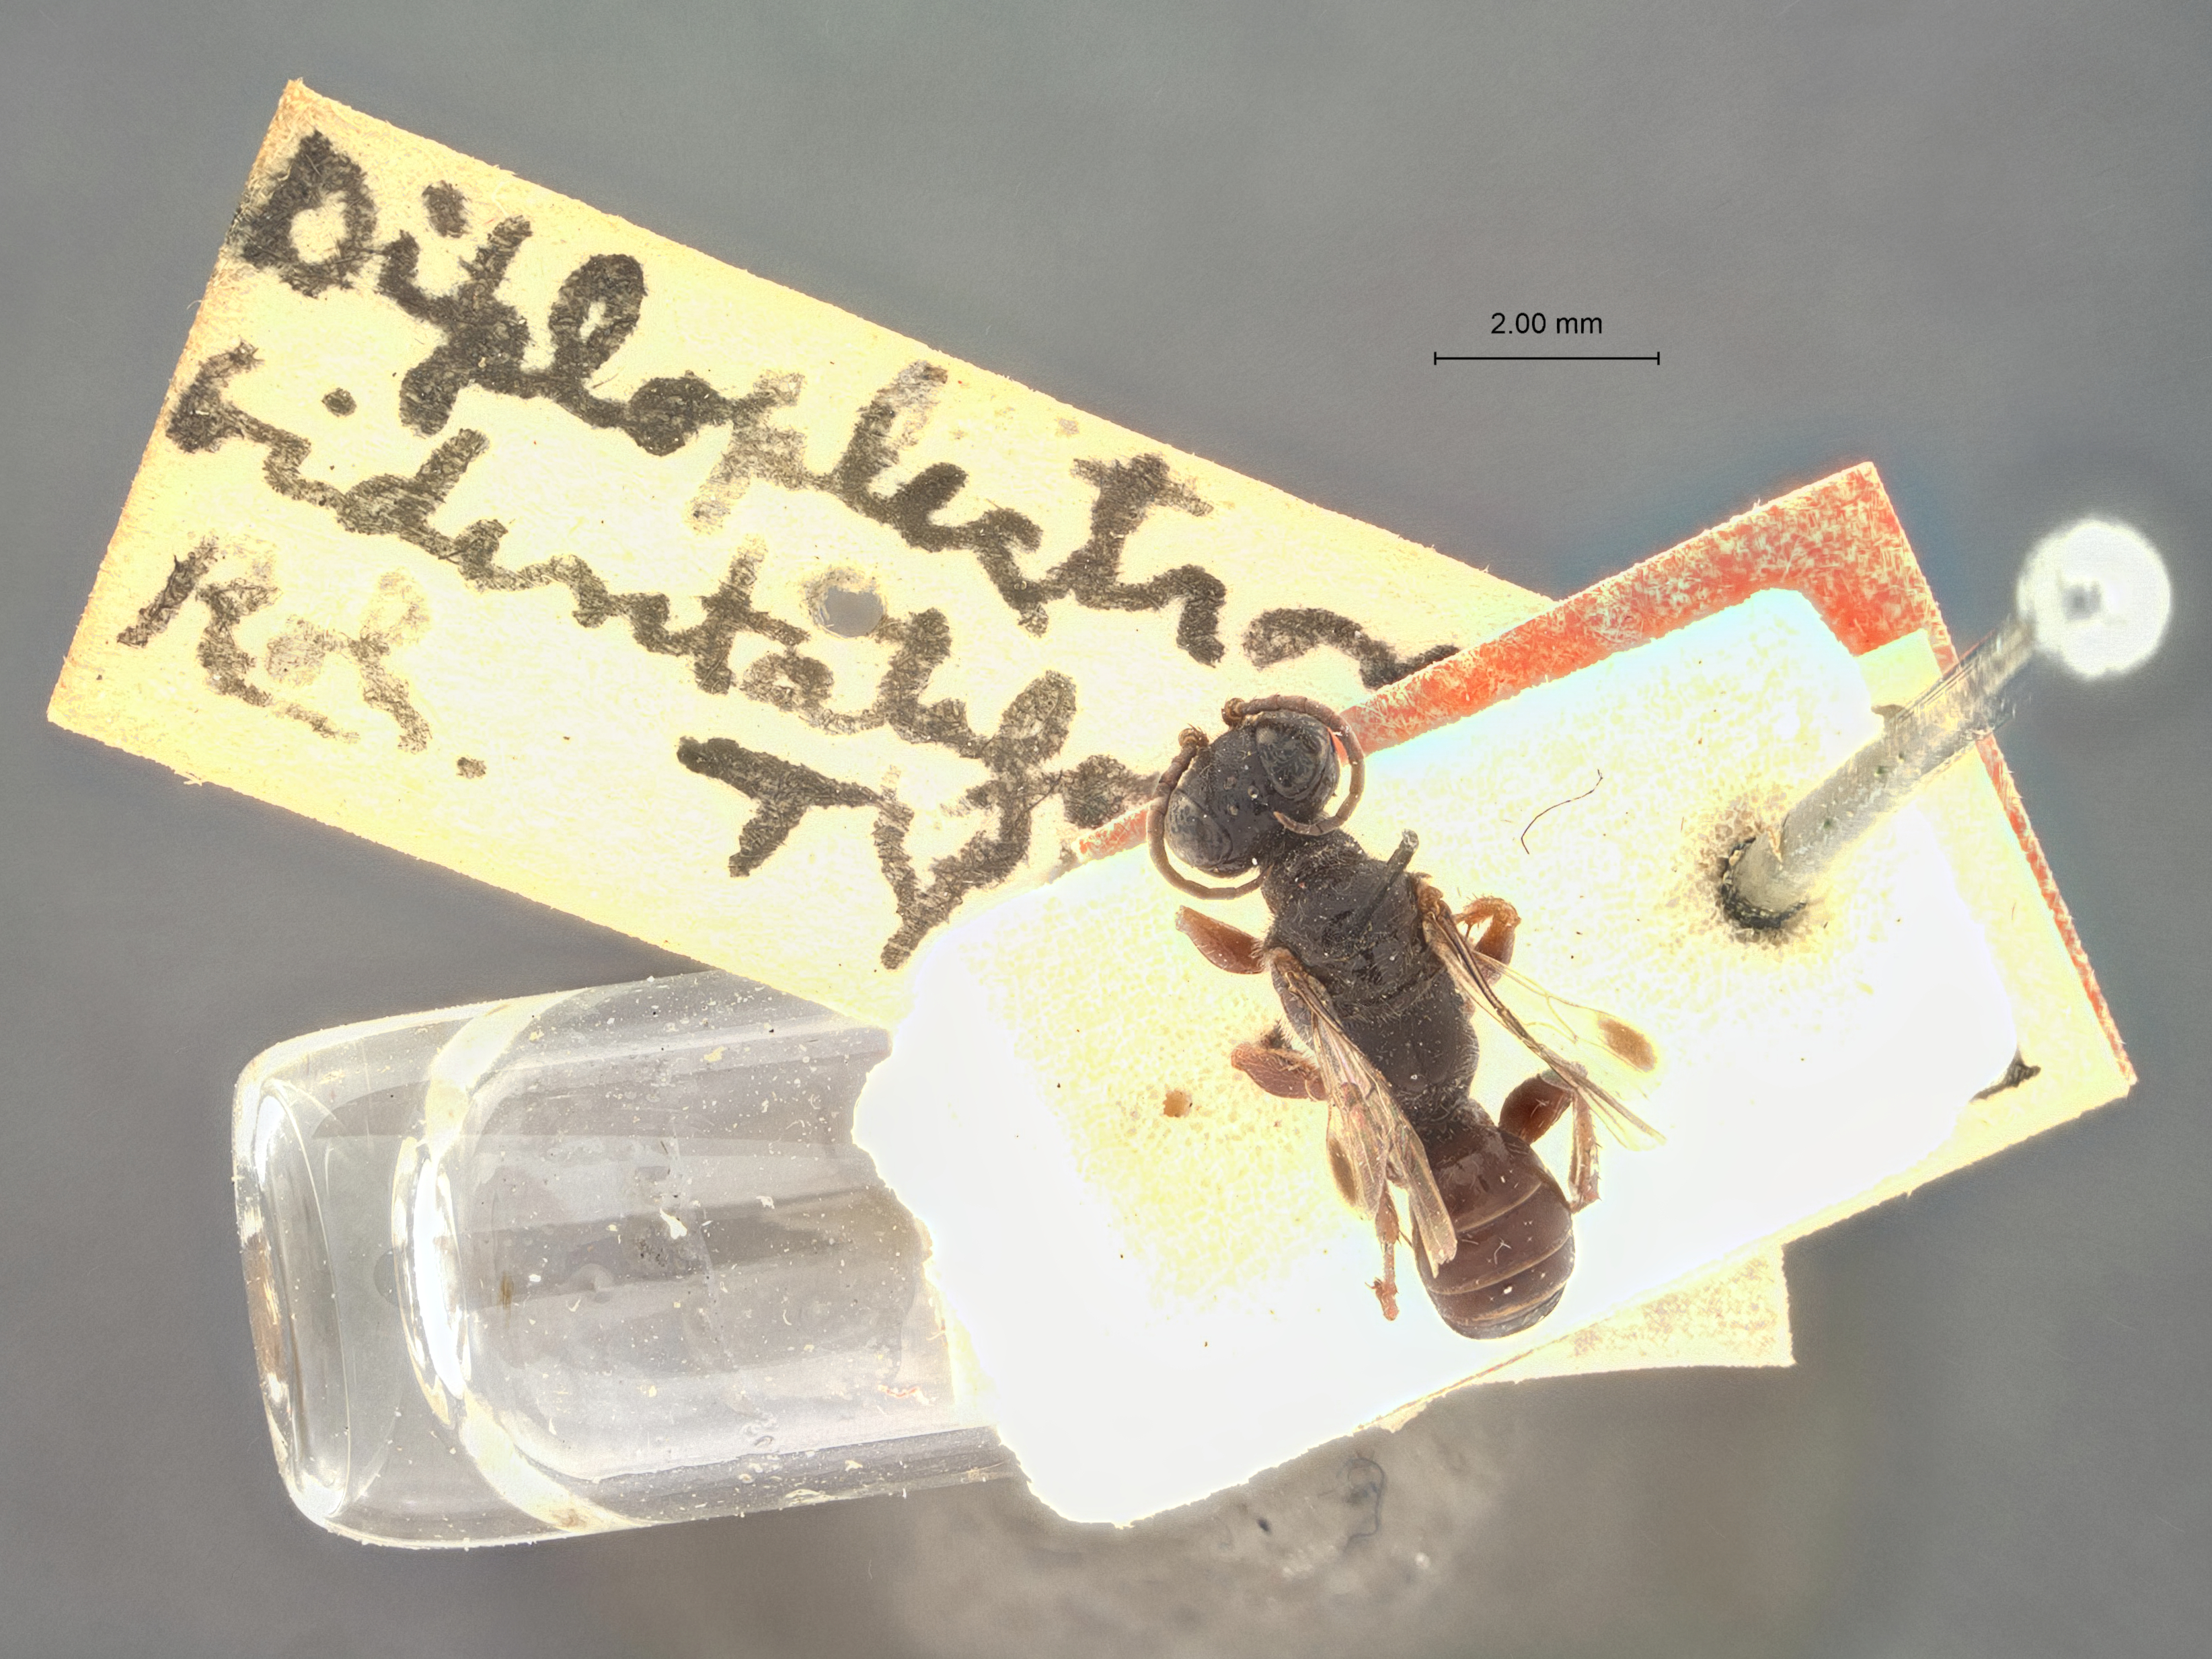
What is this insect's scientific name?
Diploplectron bidentatiformis
